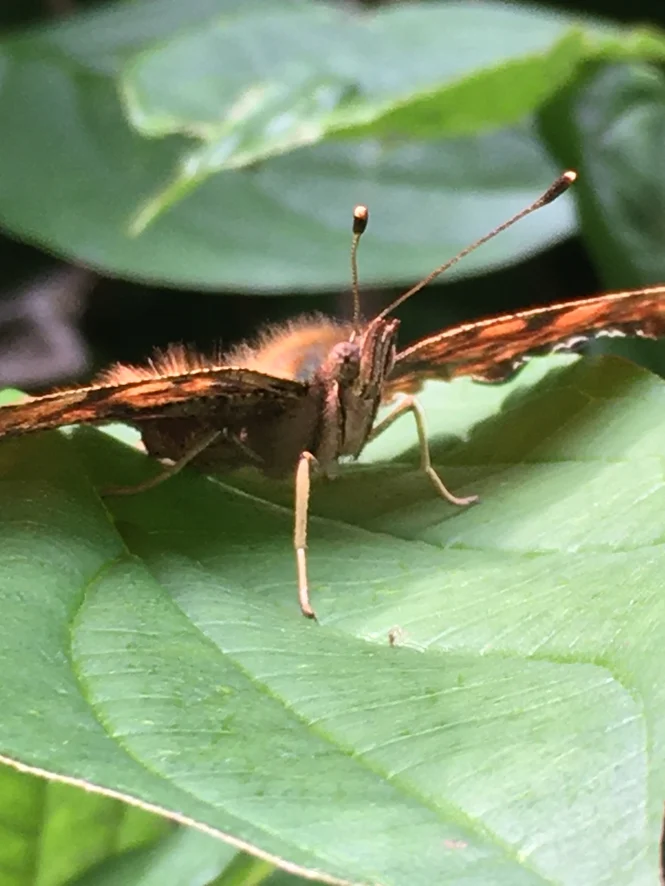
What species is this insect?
Polygonia c-album
